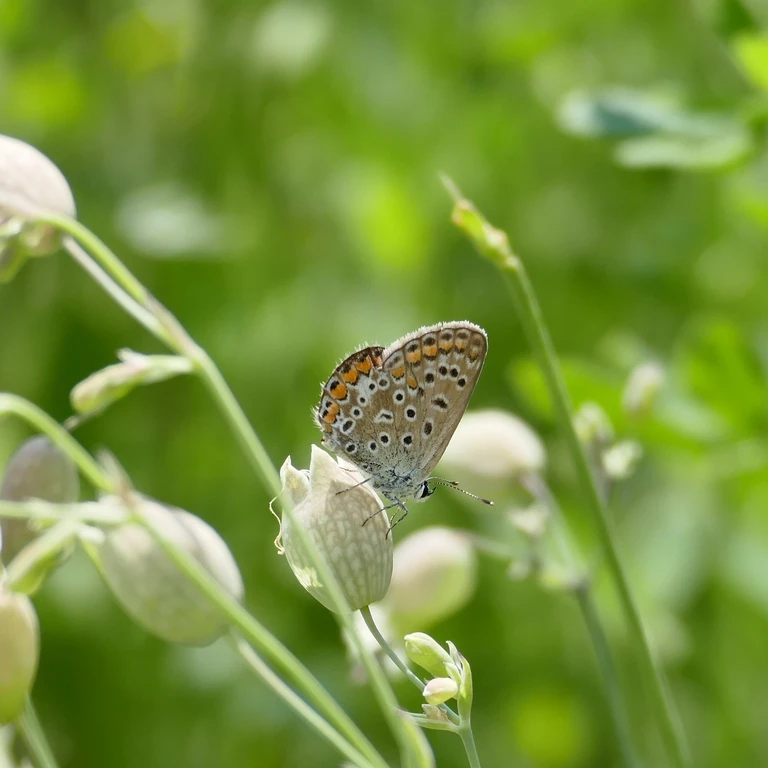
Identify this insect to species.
Polyommatus icarus
